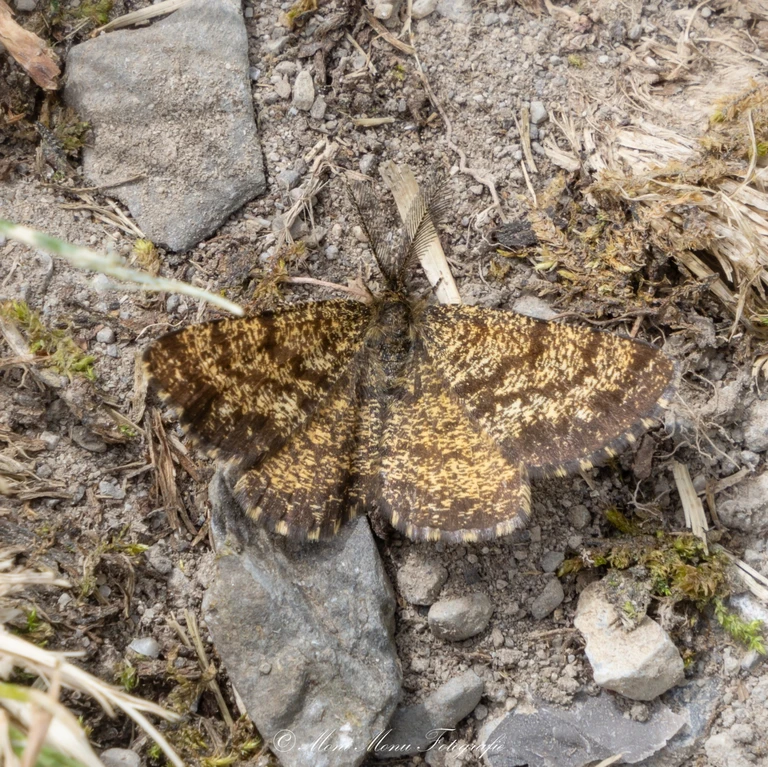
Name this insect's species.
Ematurga atomaria
